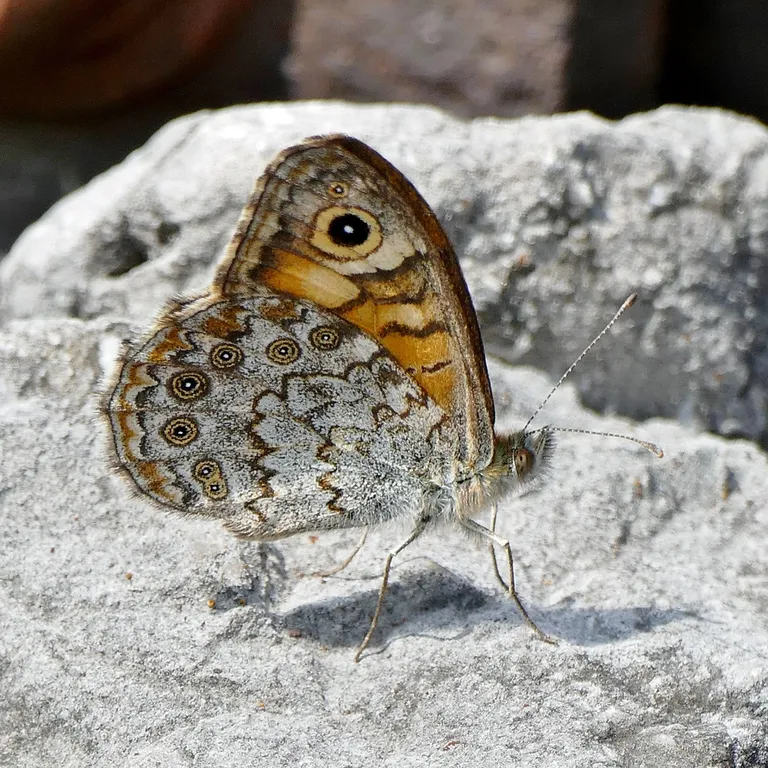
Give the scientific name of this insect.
Lasiommata megera (also Pararge megera)
